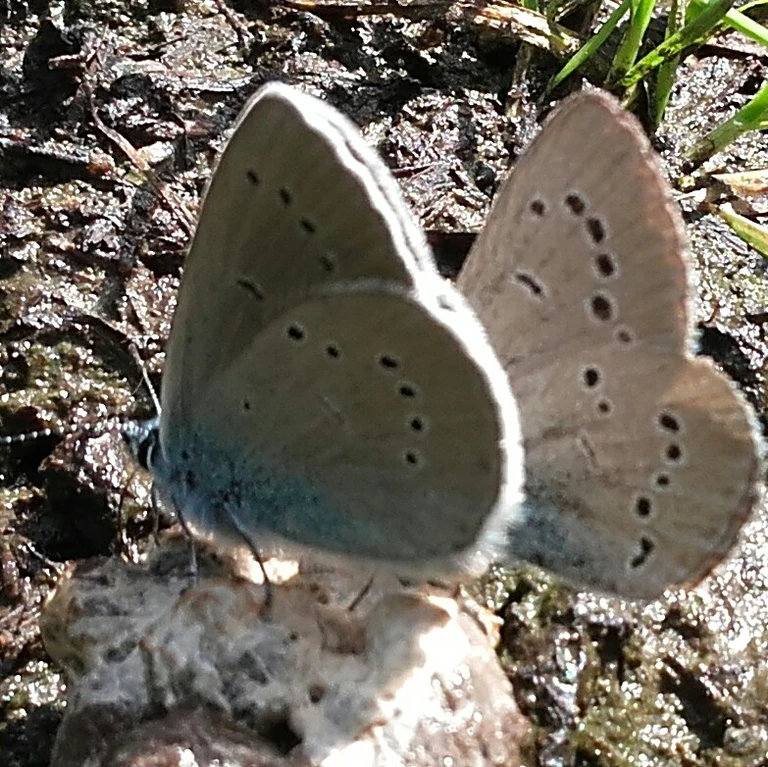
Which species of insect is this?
Cyaniris semiargus
